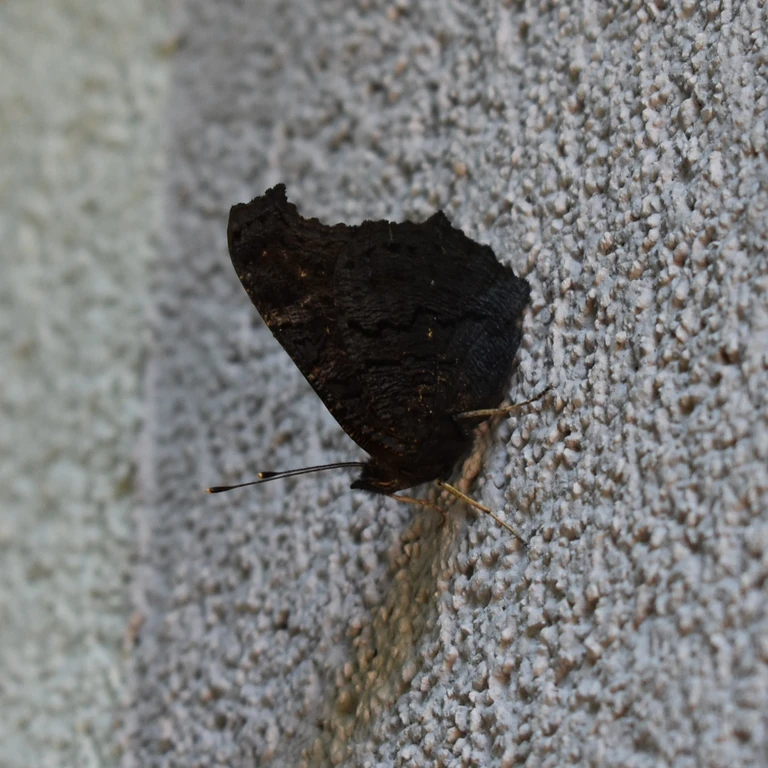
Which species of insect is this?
Aglais io
